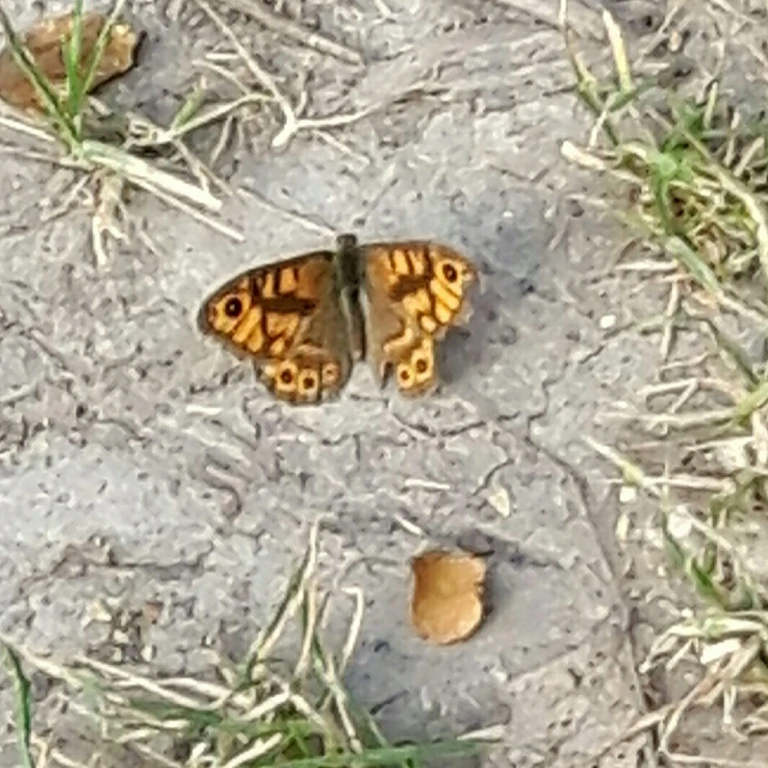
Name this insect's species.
Lasiommata megera (also Pararge megera)
